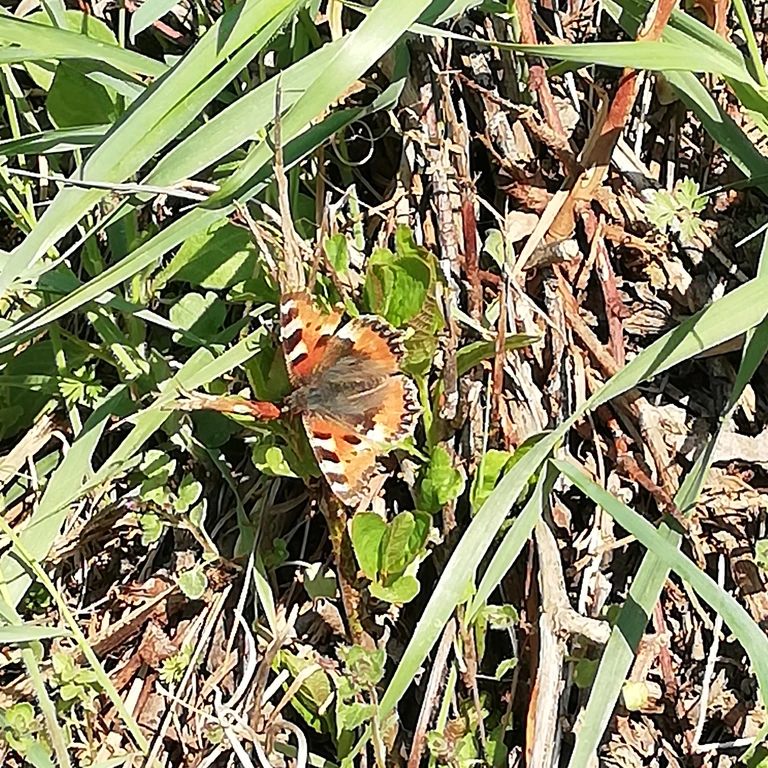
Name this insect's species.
Aglais urticae
